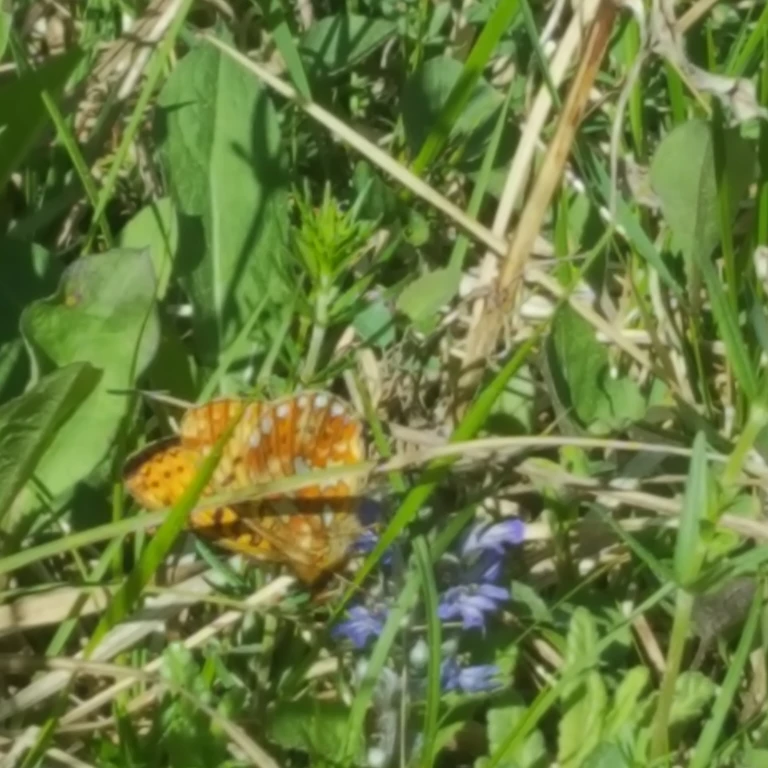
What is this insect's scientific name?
Boloria euphrosyne (also Clossiana euphrosyne)
